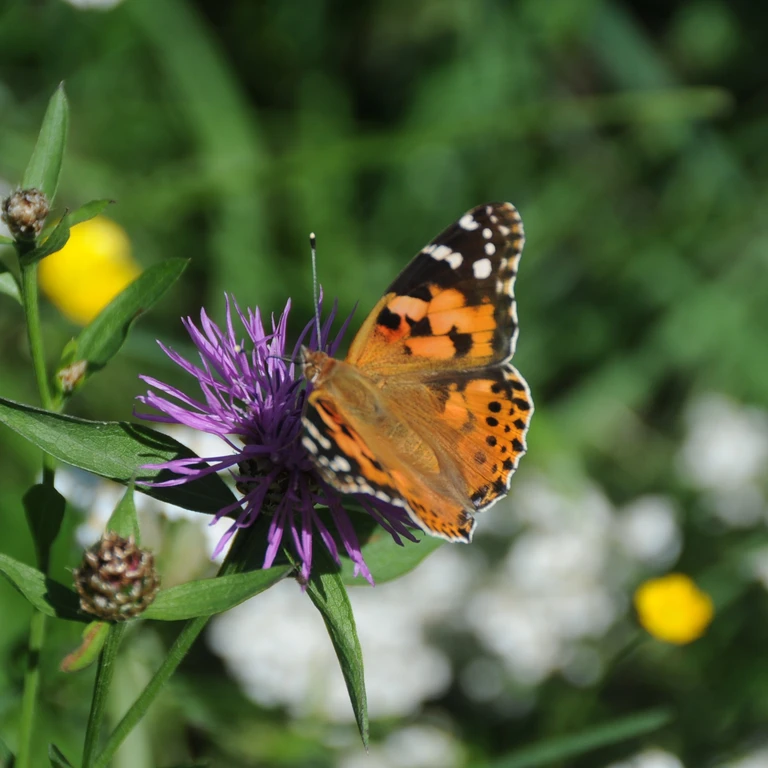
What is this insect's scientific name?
Vanessa cardui
